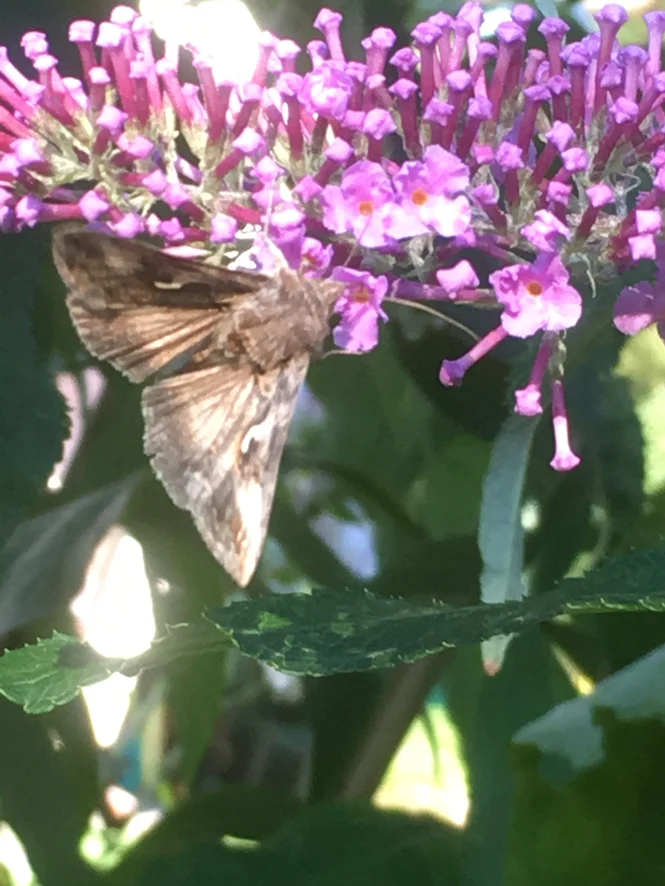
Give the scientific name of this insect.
Autographa gamma
